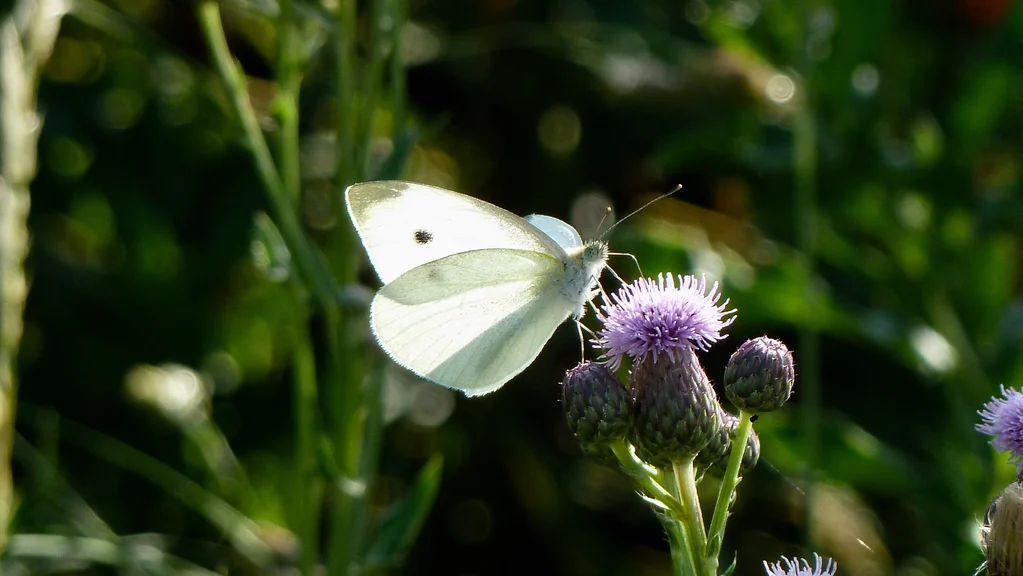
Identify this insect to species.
Pieris rapae
